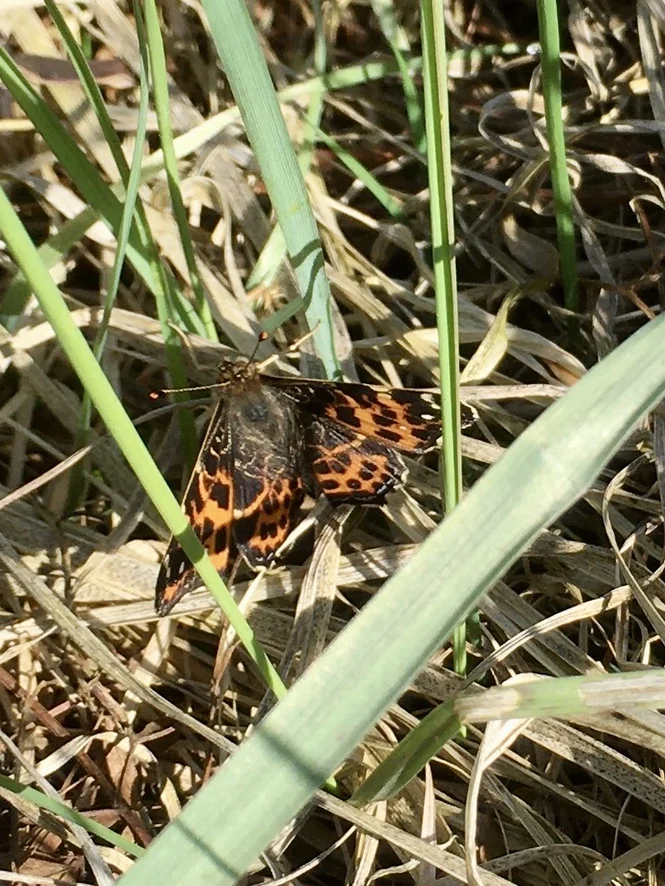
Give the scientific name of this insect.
Araschnia levana
